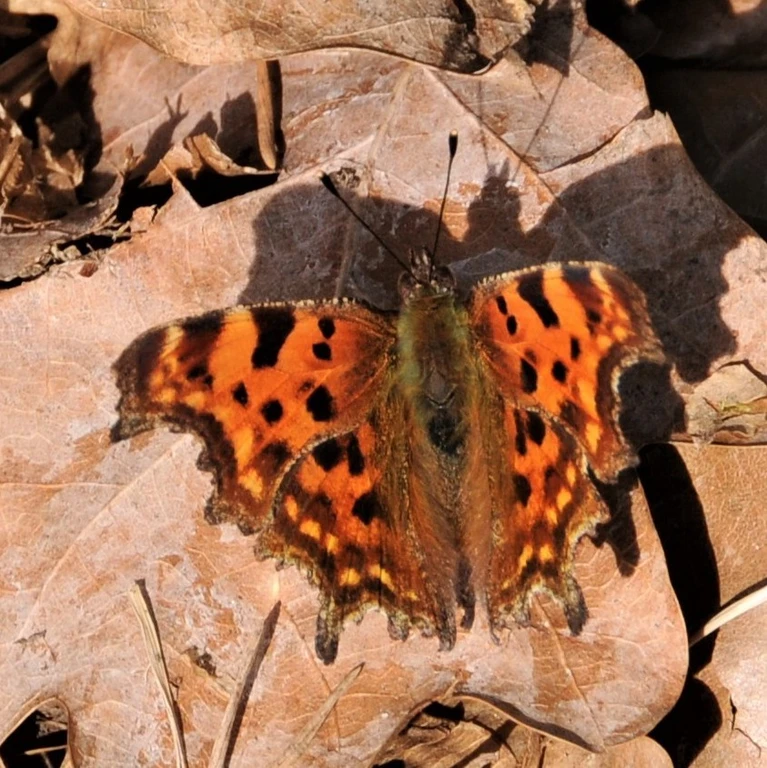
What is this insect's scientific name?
Polygonia c-album
